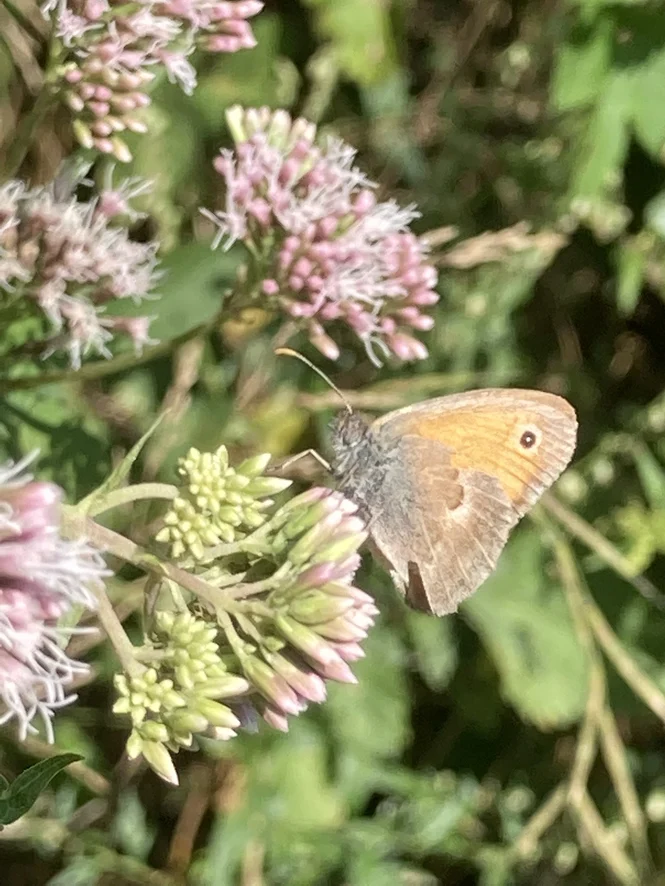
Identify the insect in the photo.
Coenonympha pamphilus
